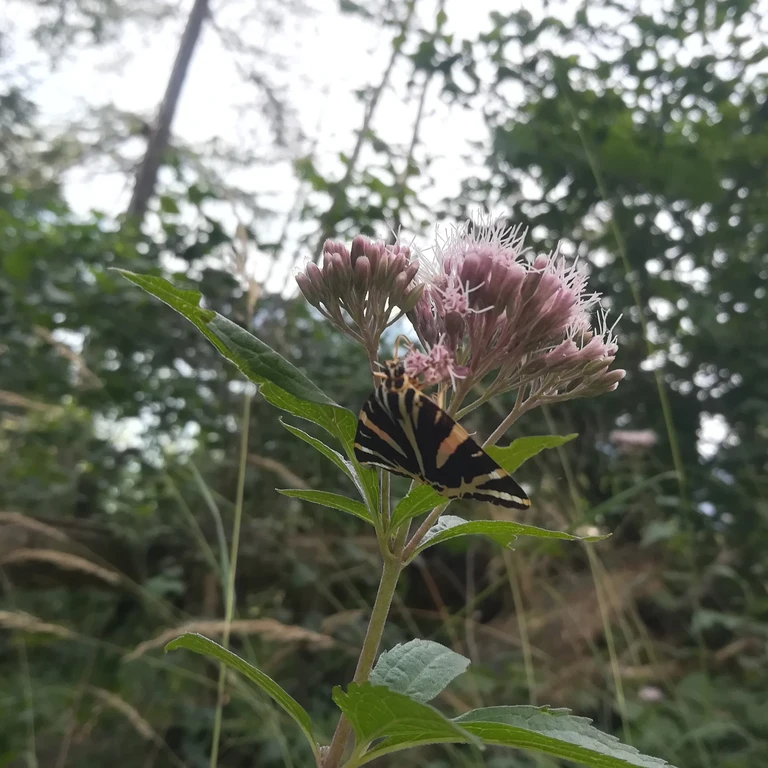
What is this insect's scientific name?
Euplagia quadripunctaria
